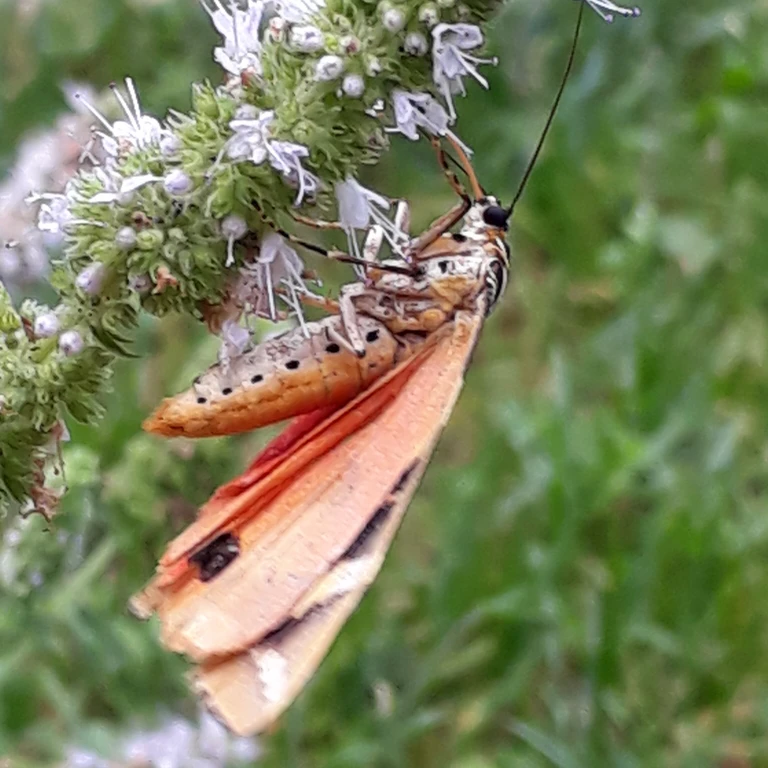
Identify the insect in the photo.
Euplagia quadripunctaria
